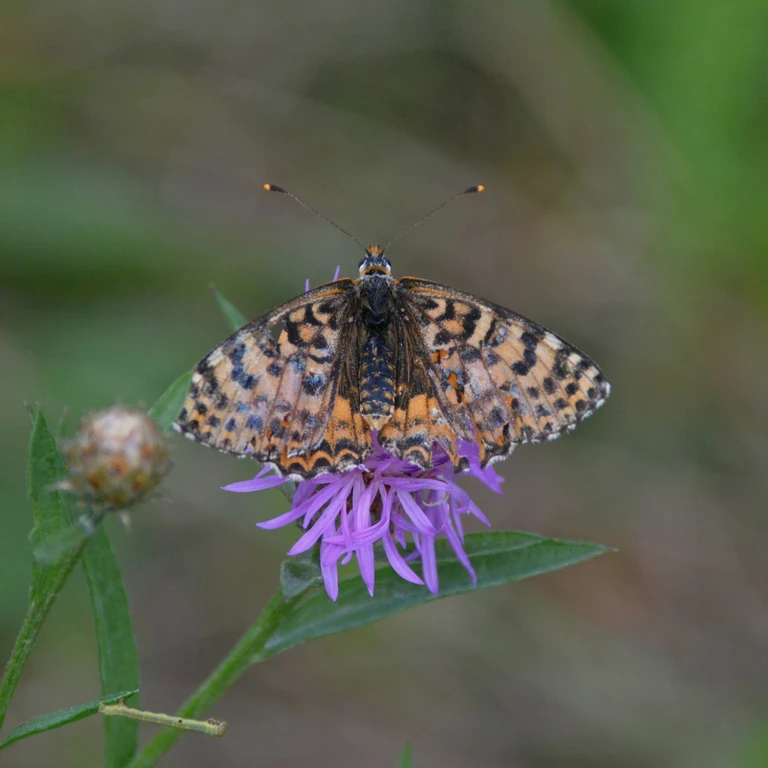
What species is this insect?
Melitaea didyma
